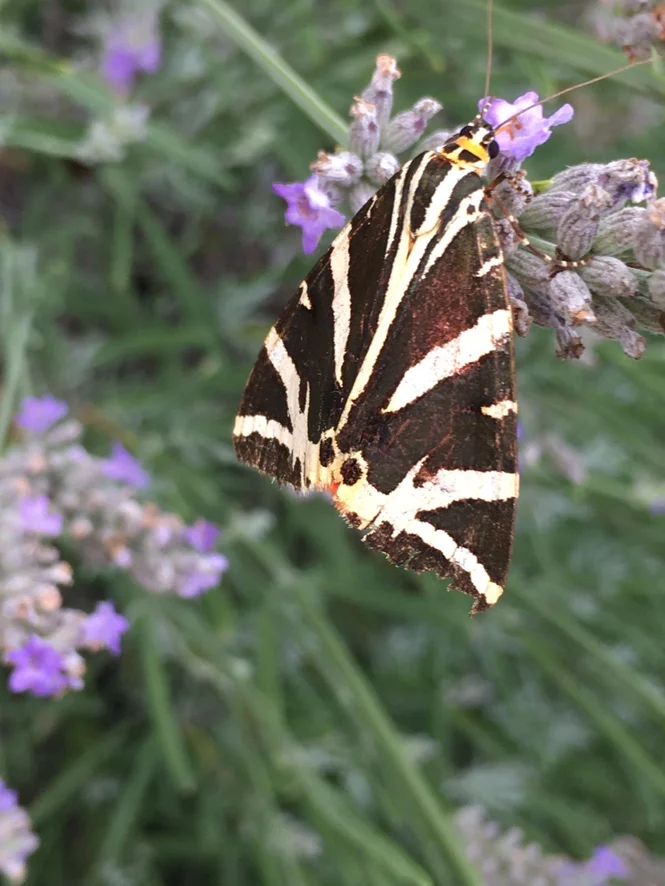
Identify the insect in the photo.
Euplagia quadripunctaria
